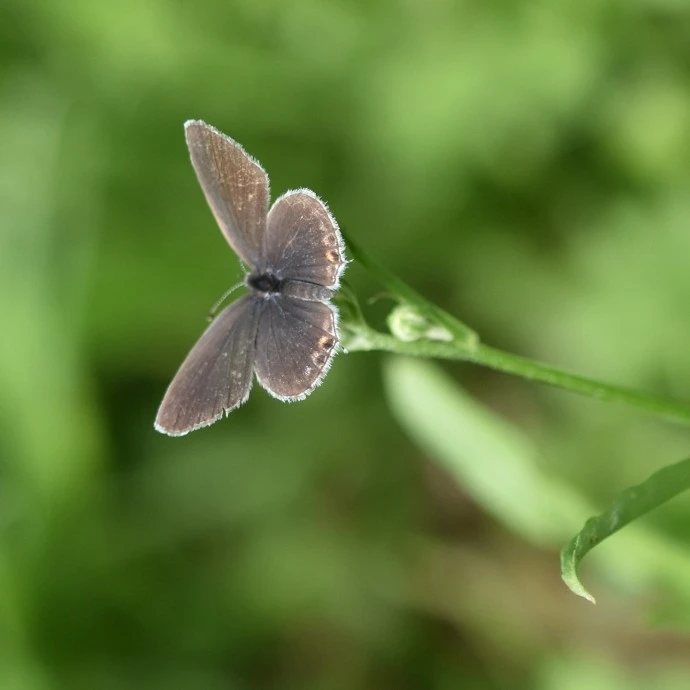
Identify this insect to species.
Cupido argiades (also Elkalyce argiades)
